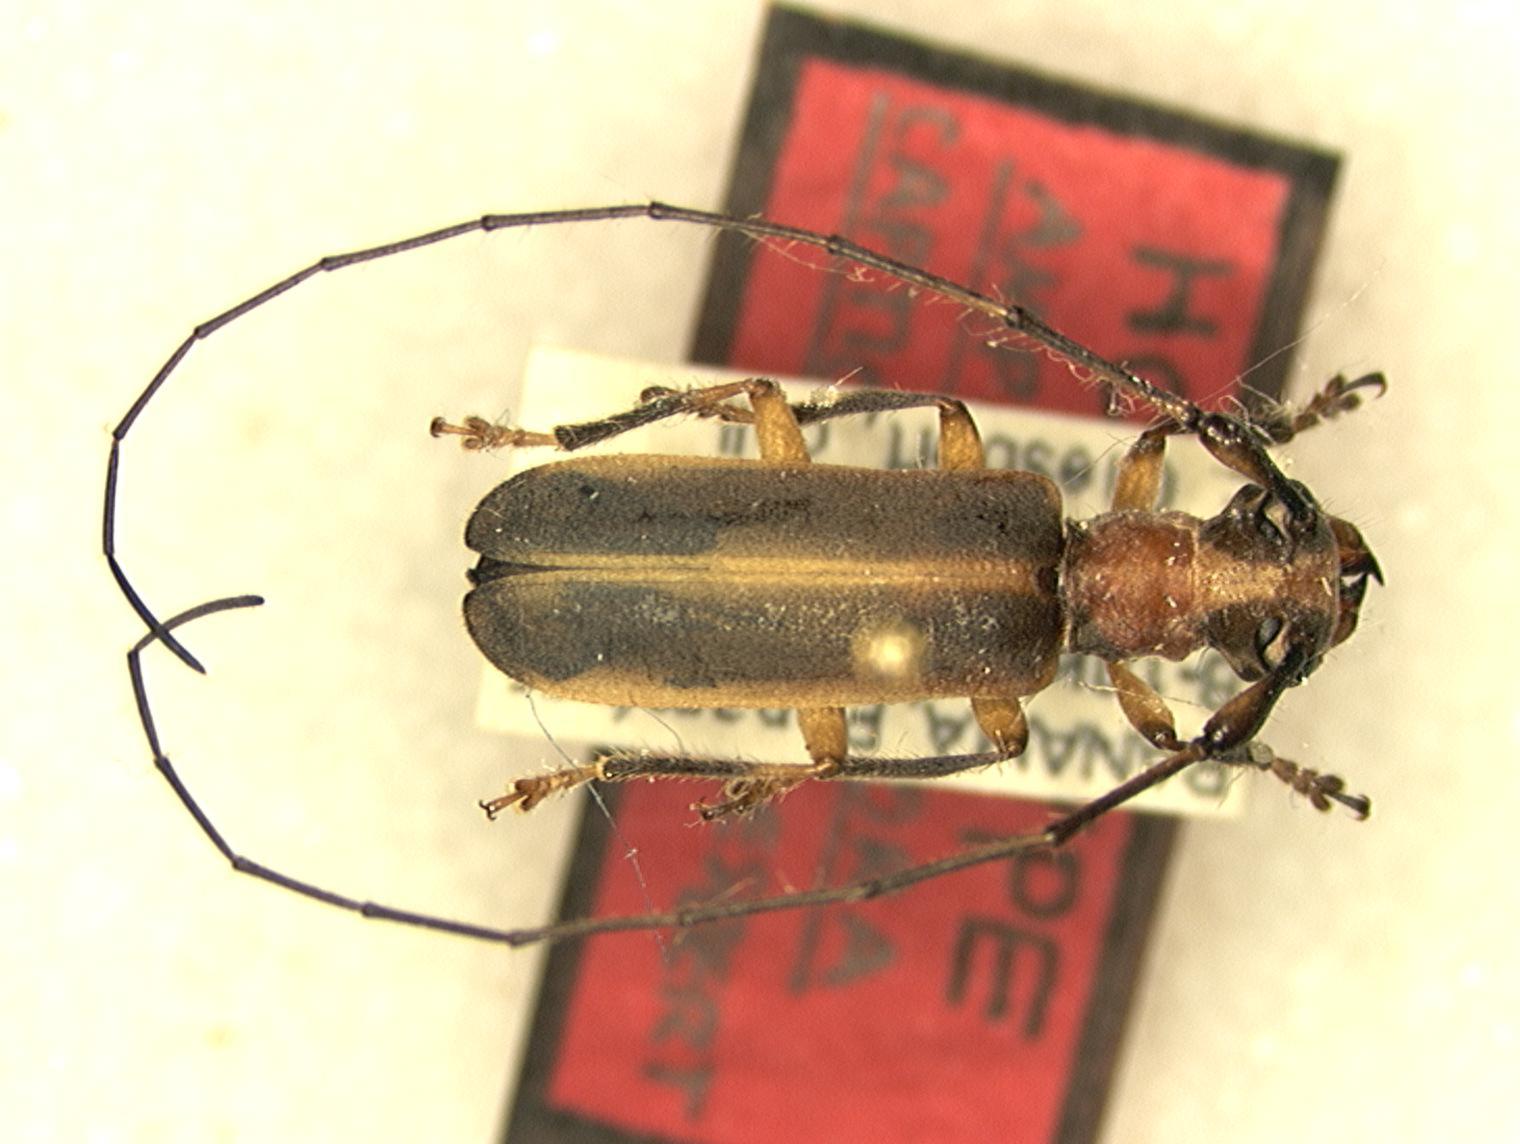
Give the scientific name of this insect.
Amplitempora captiocula
